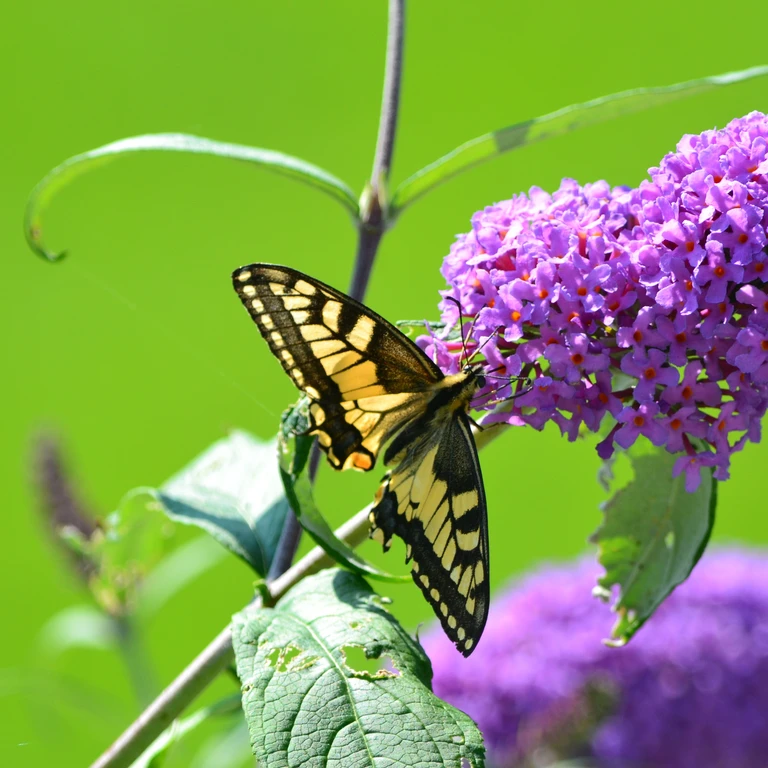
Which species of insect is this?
Papilio machaon
